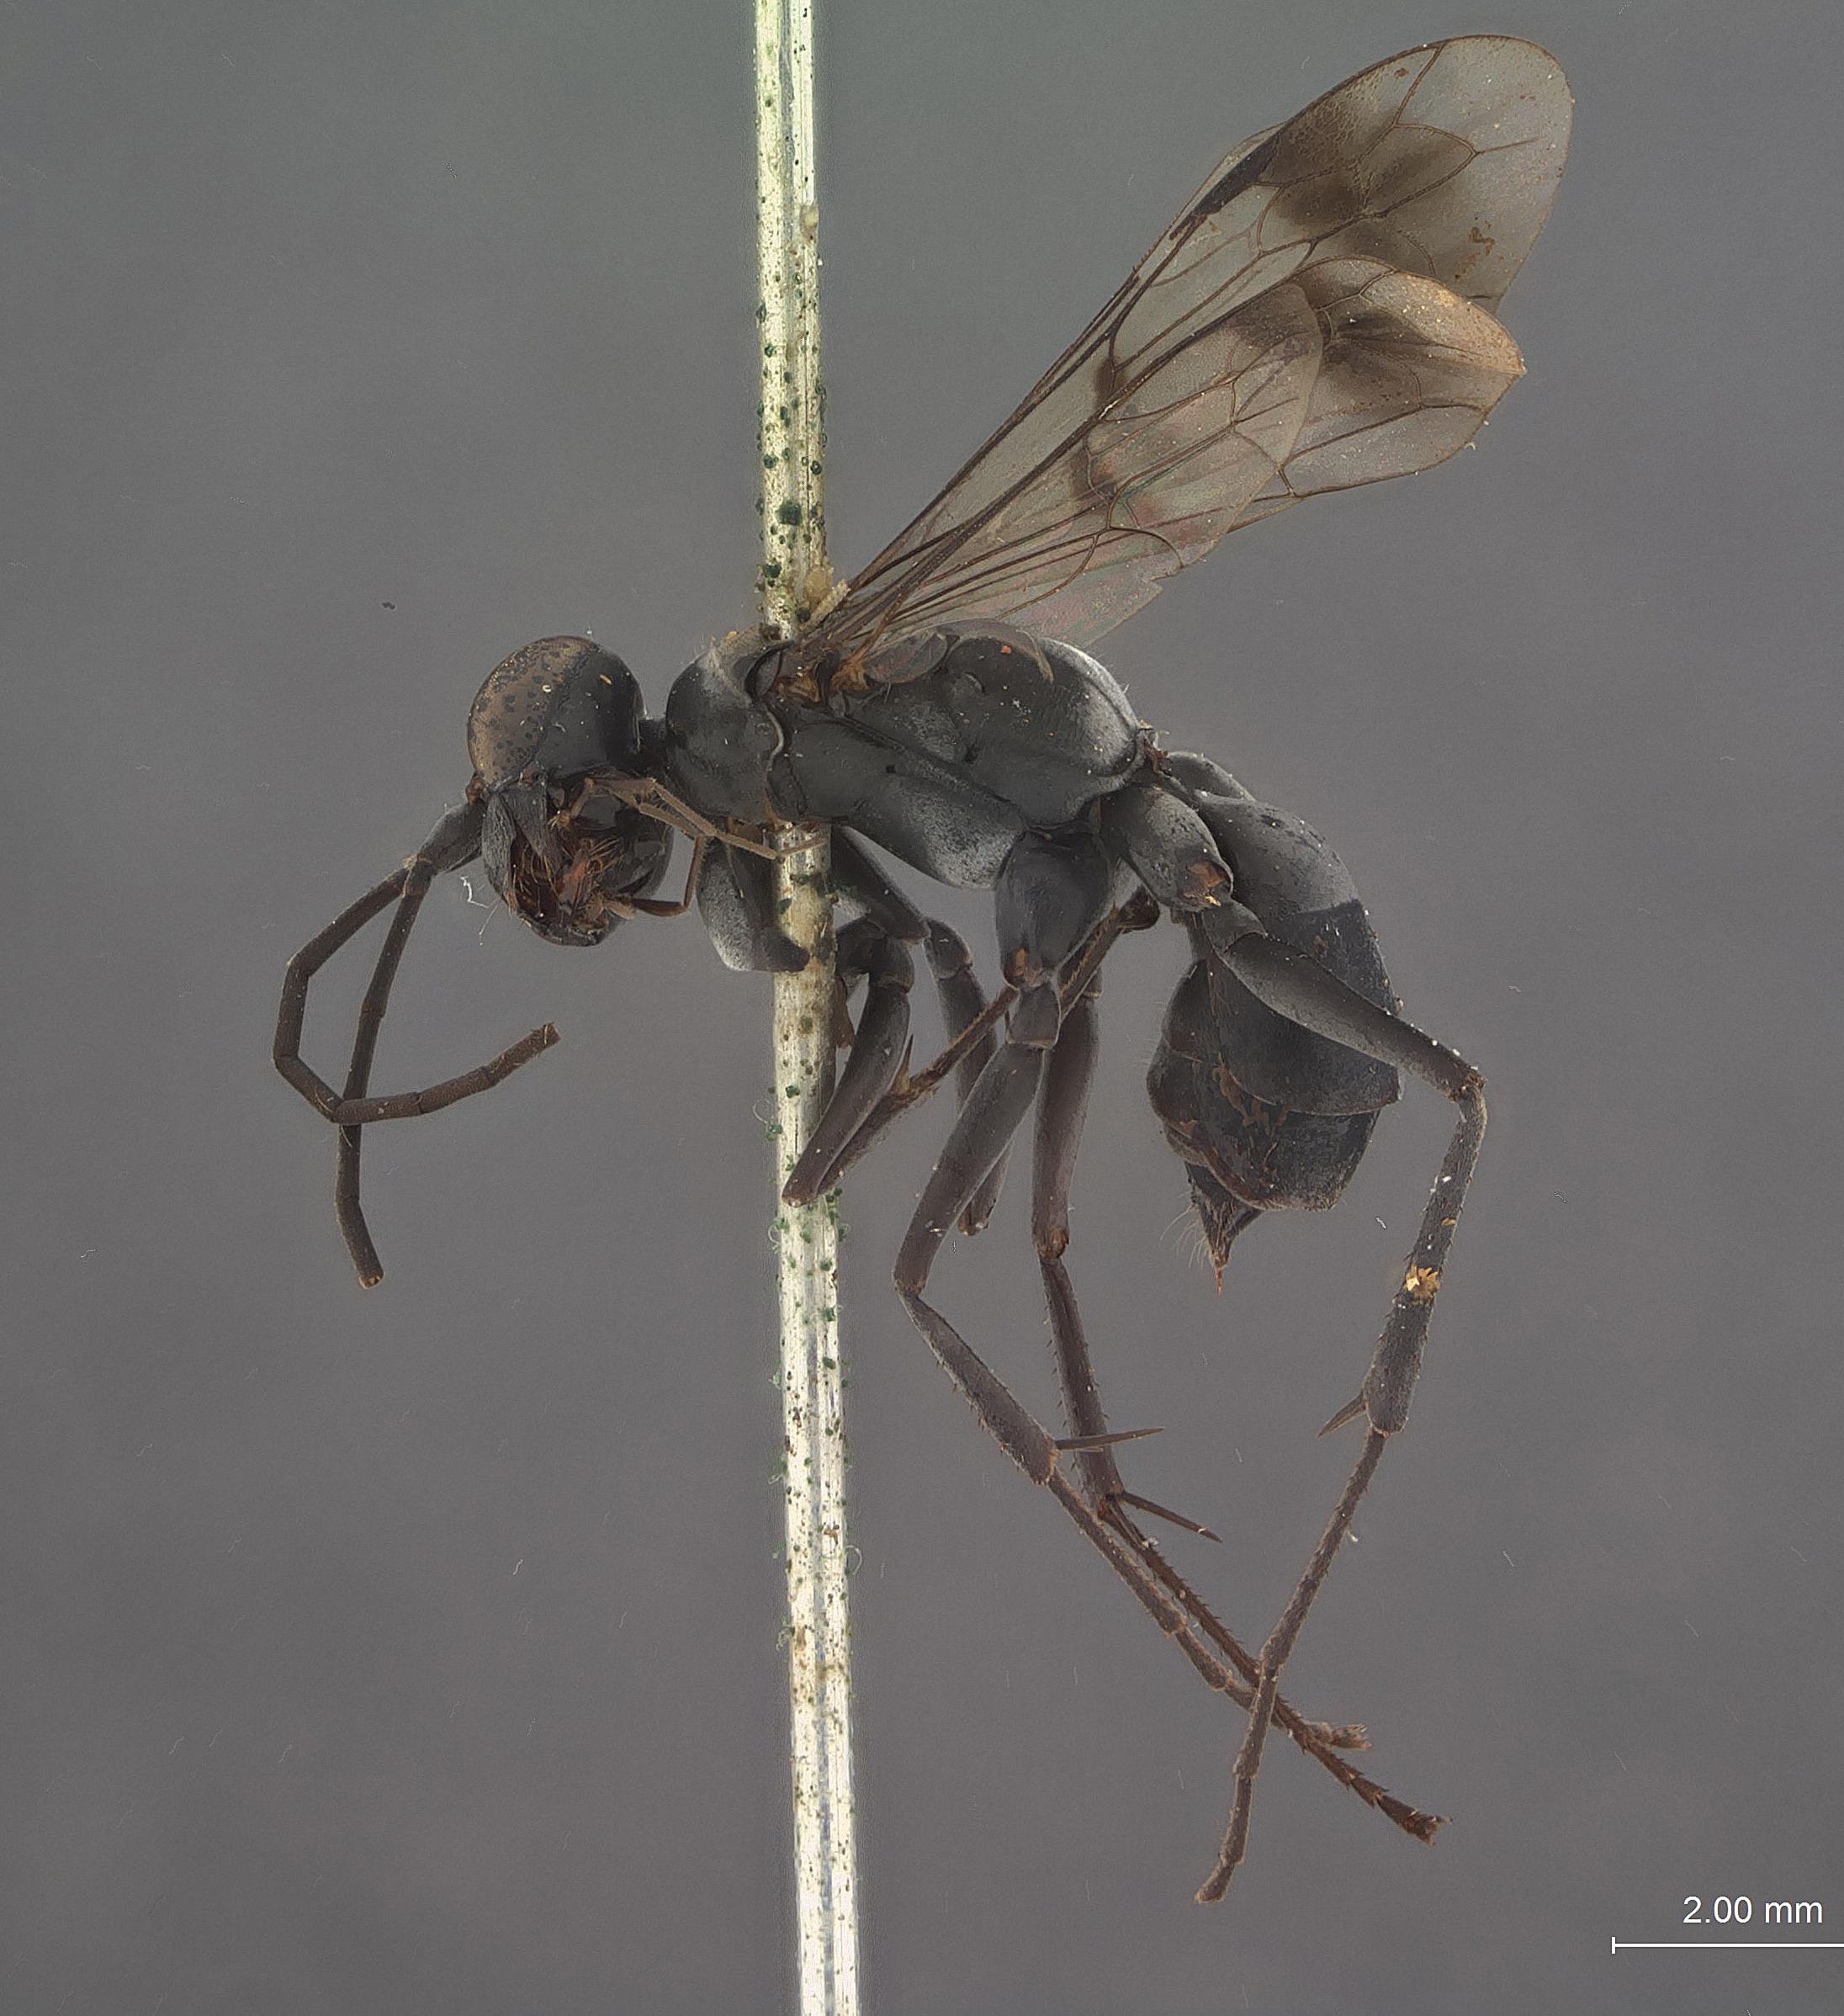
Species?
Conagenia smithi
